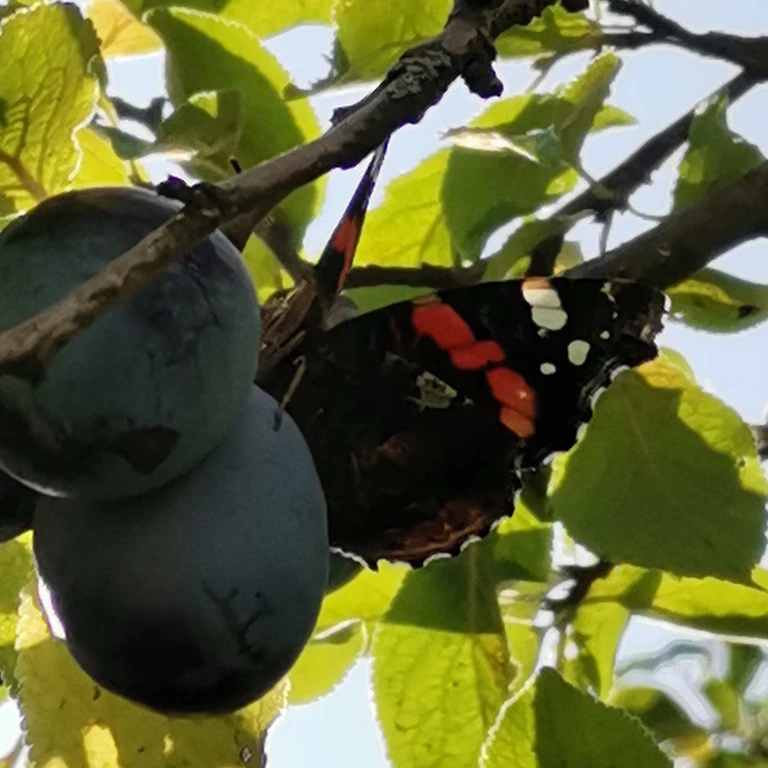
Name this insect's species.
Vanessa atalanta
